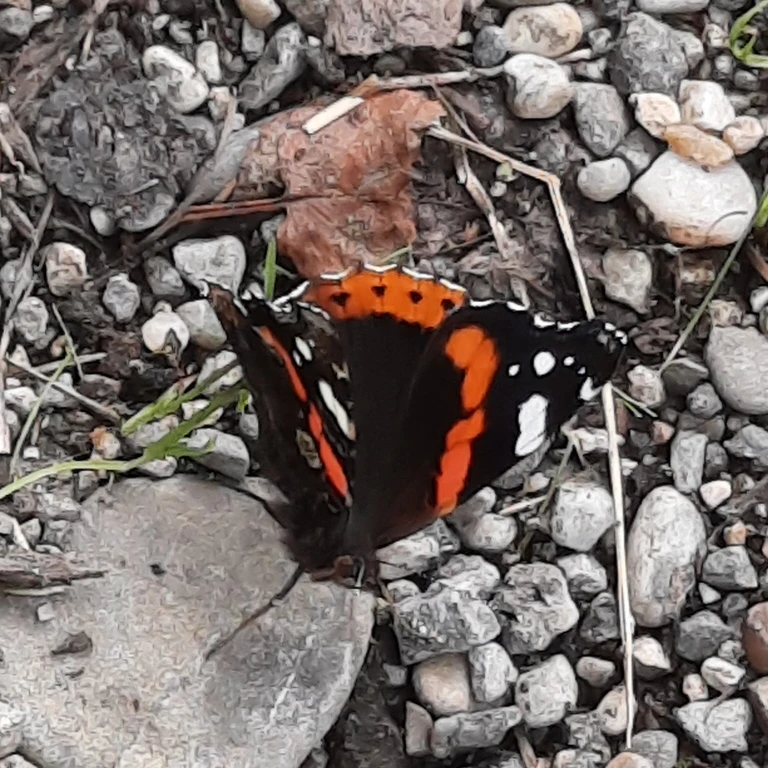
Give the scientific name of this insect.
Vanessa atalanta
